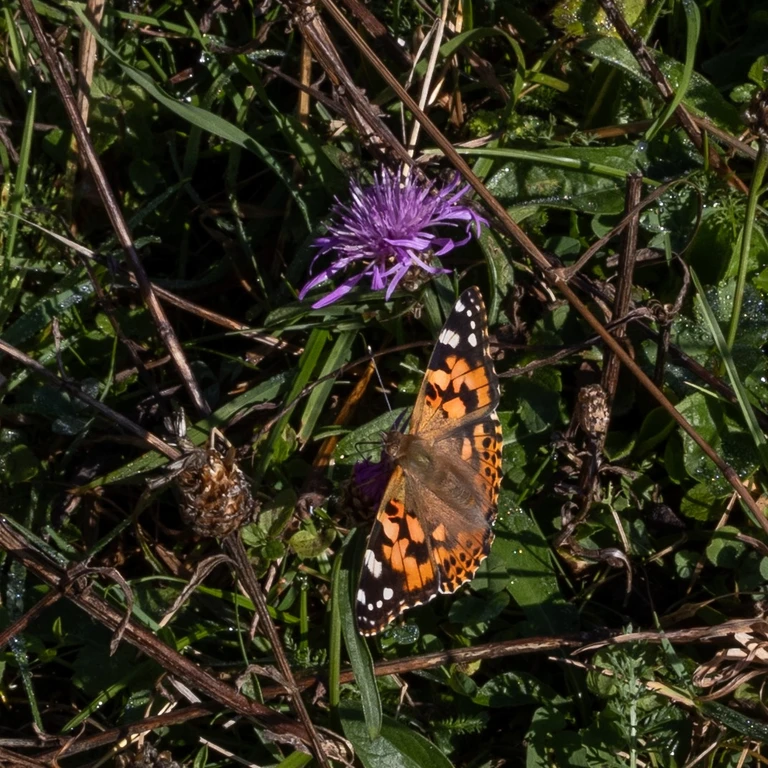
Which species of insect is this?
Vanessa cardui
